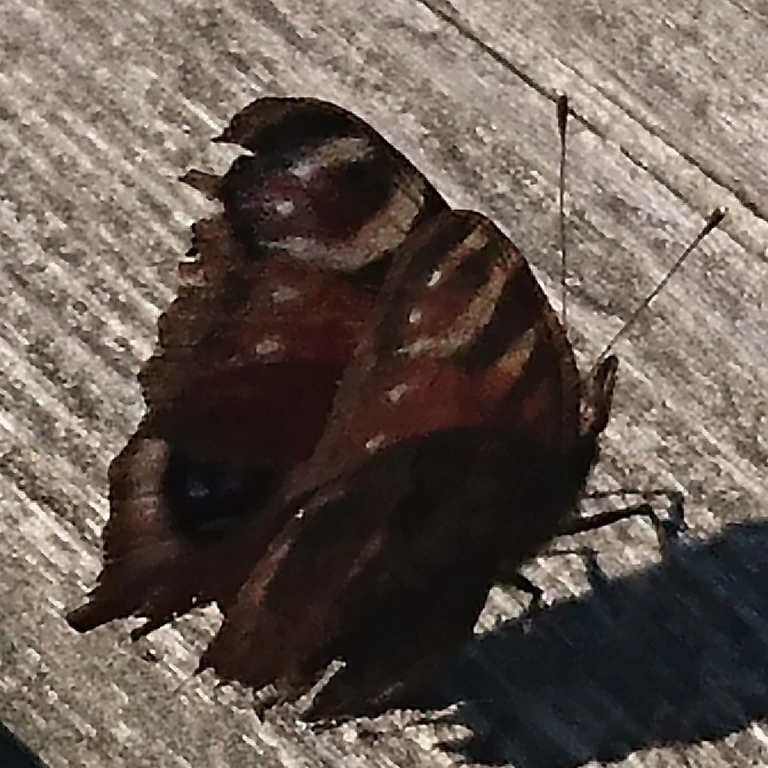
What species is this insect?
Aglais io
